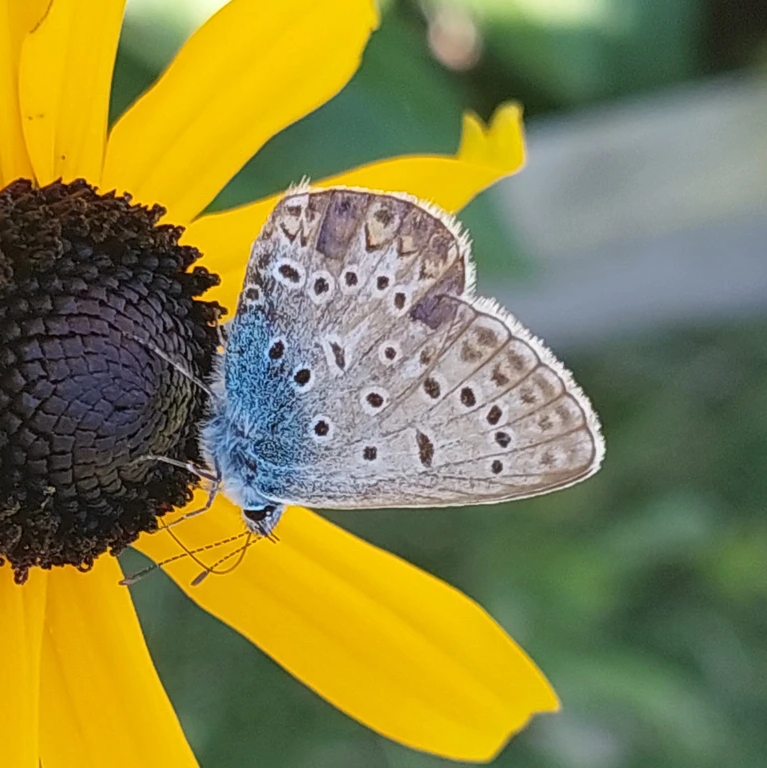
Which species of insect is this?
Polyommatus icarus
